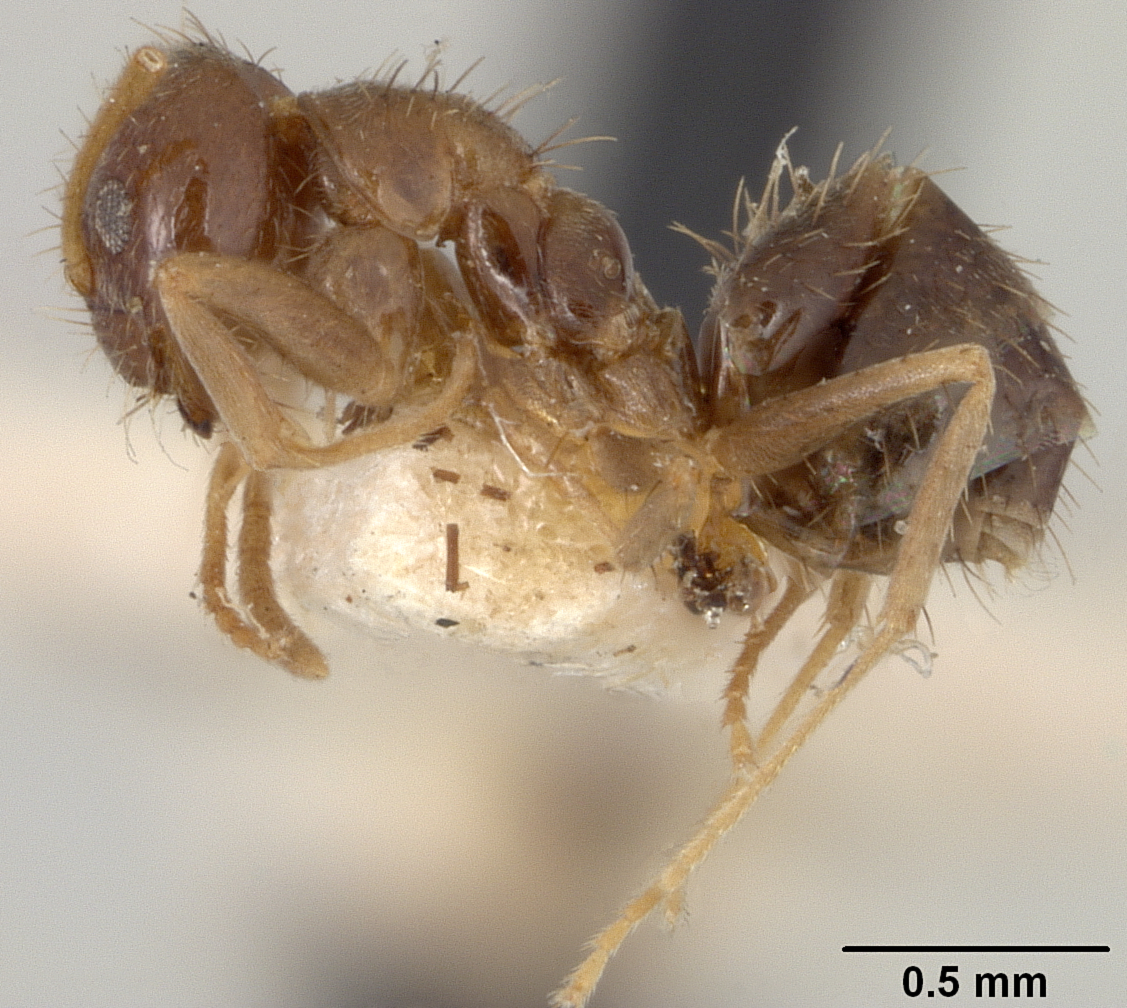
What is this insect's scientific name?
Prenolepis ellisii
